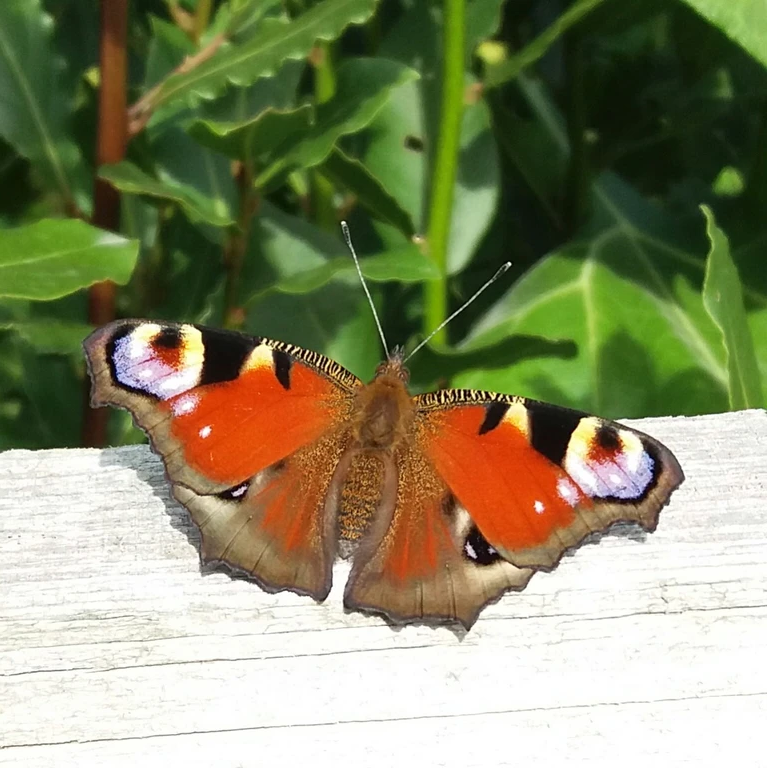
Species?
Aglais io
